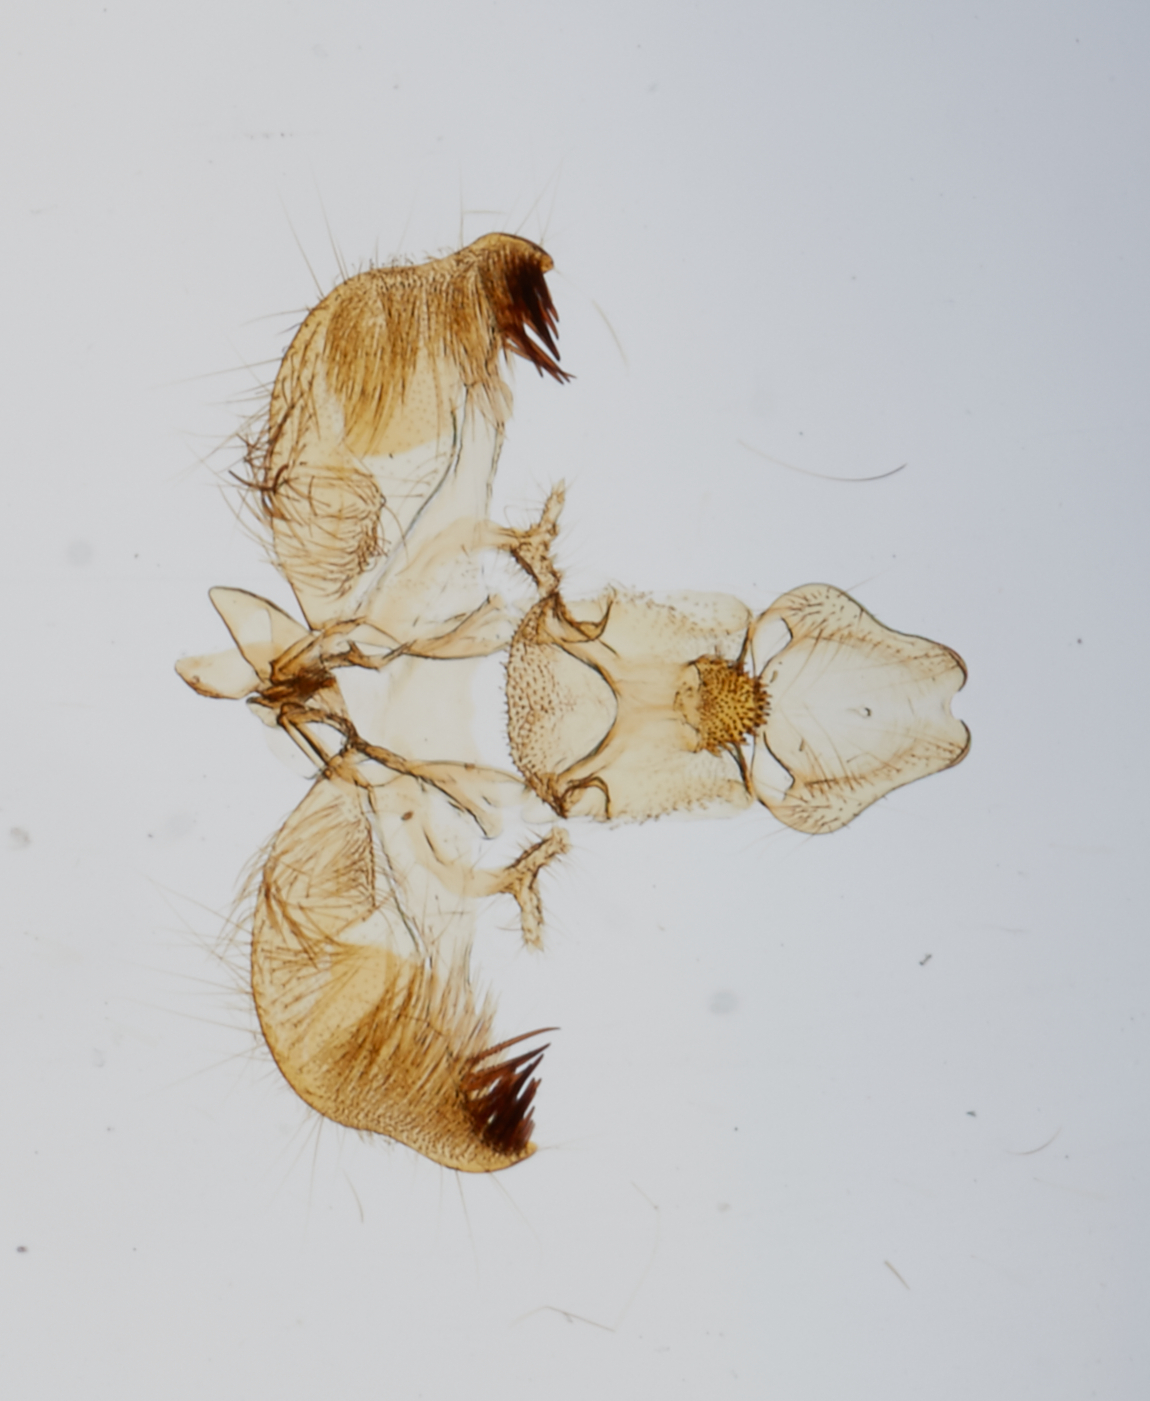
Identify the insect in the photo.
Ethmia volcanella
